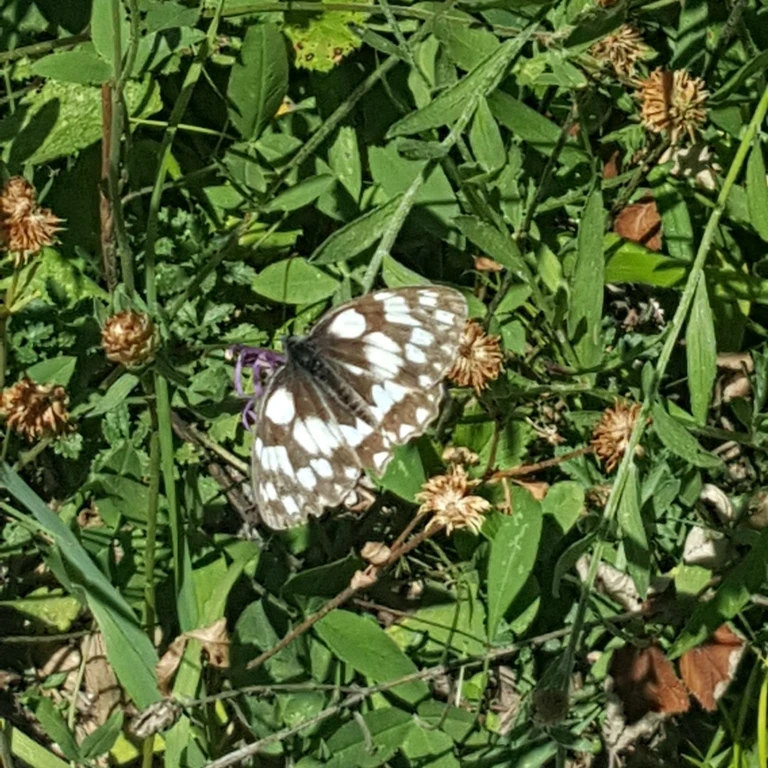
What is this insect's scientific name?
Melanargia galathea
